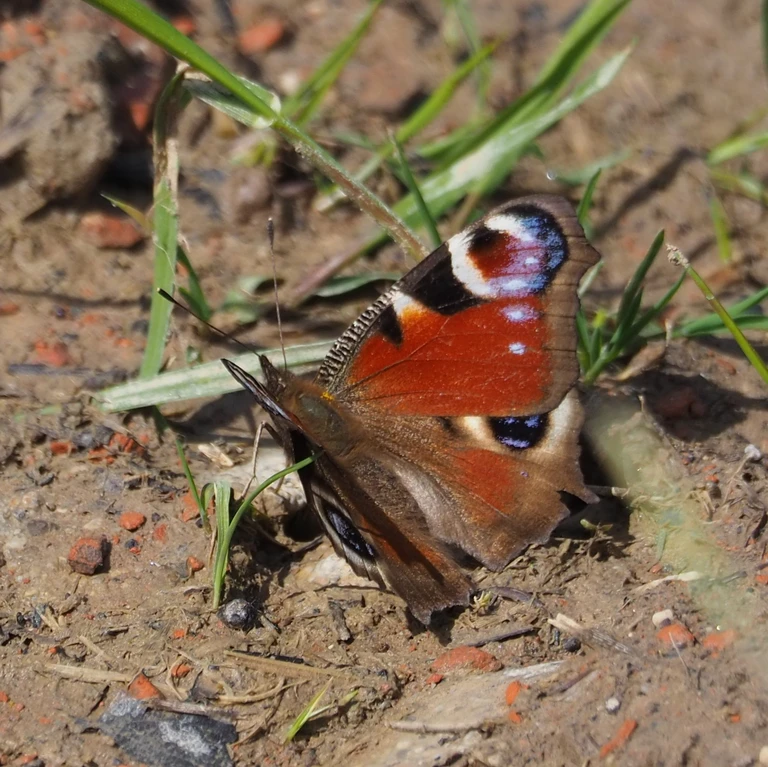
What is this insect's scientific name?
Aglais io
